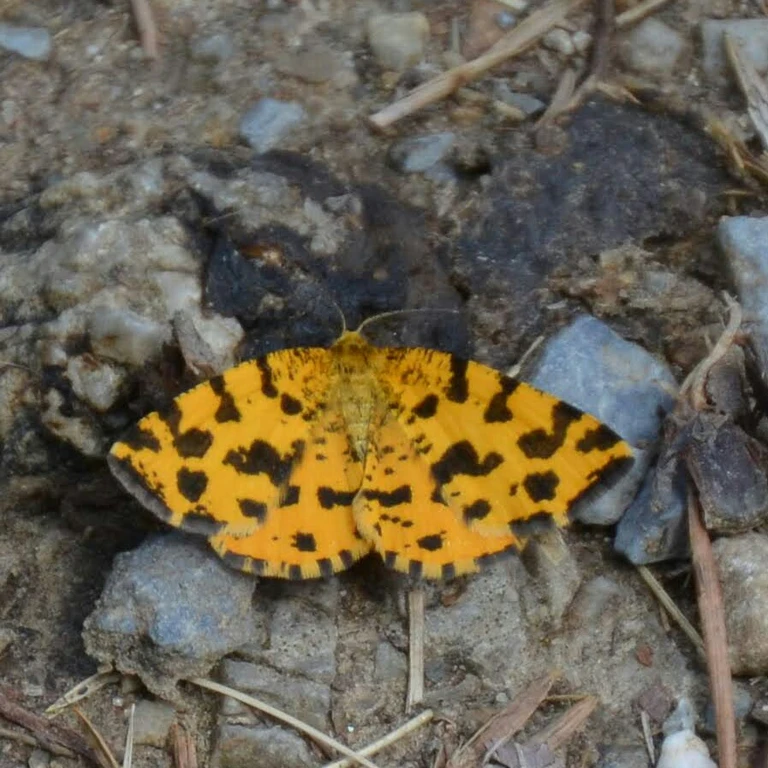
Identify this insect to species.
Pseudopanthera macularia
